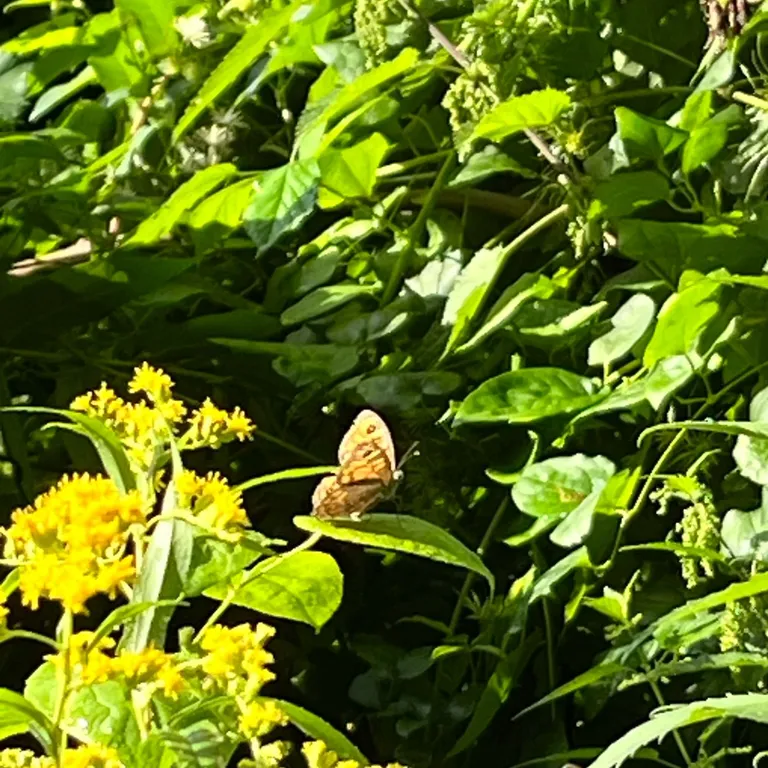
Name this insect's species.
Lasiommata megera (also Pararge megera)
